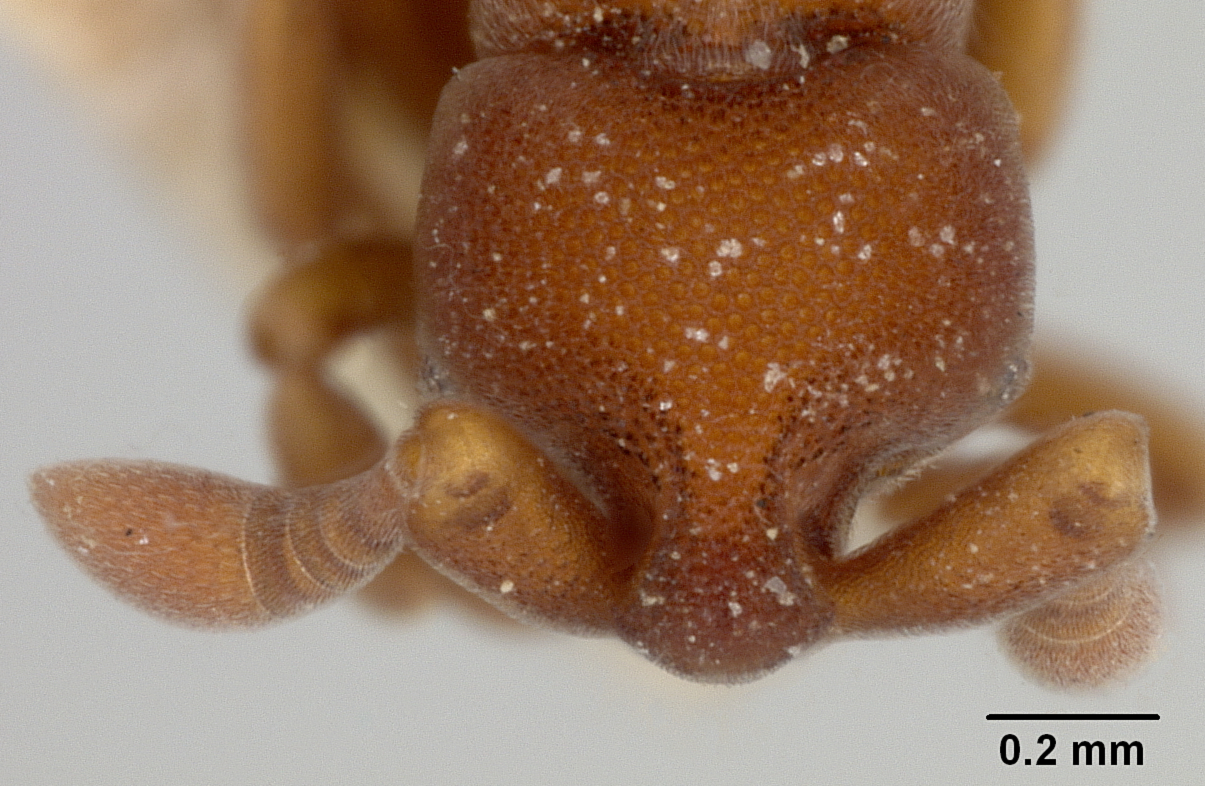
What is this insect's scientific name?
Prodiscothyrea velutina
